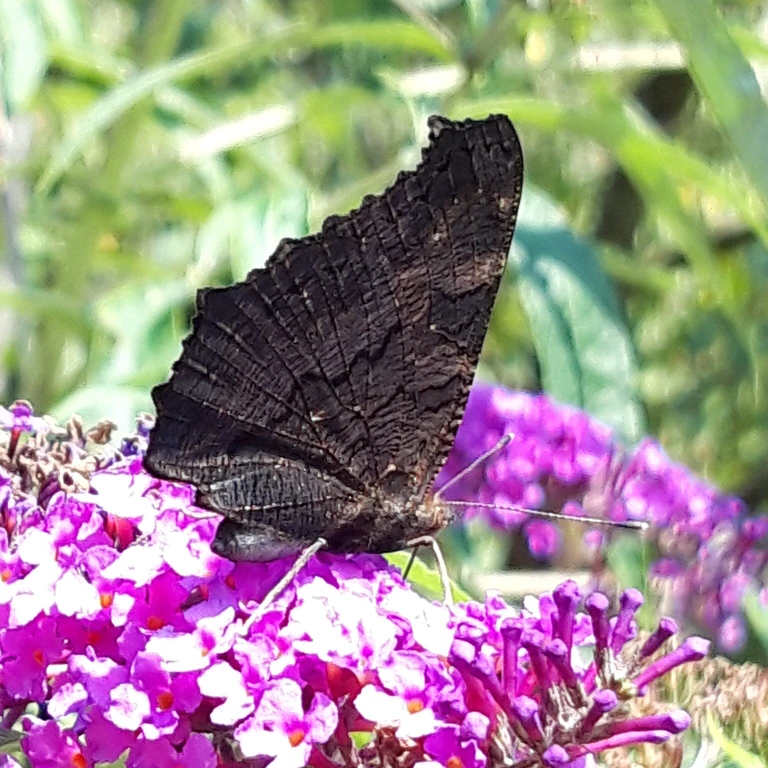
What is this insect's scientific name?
Aglais io
